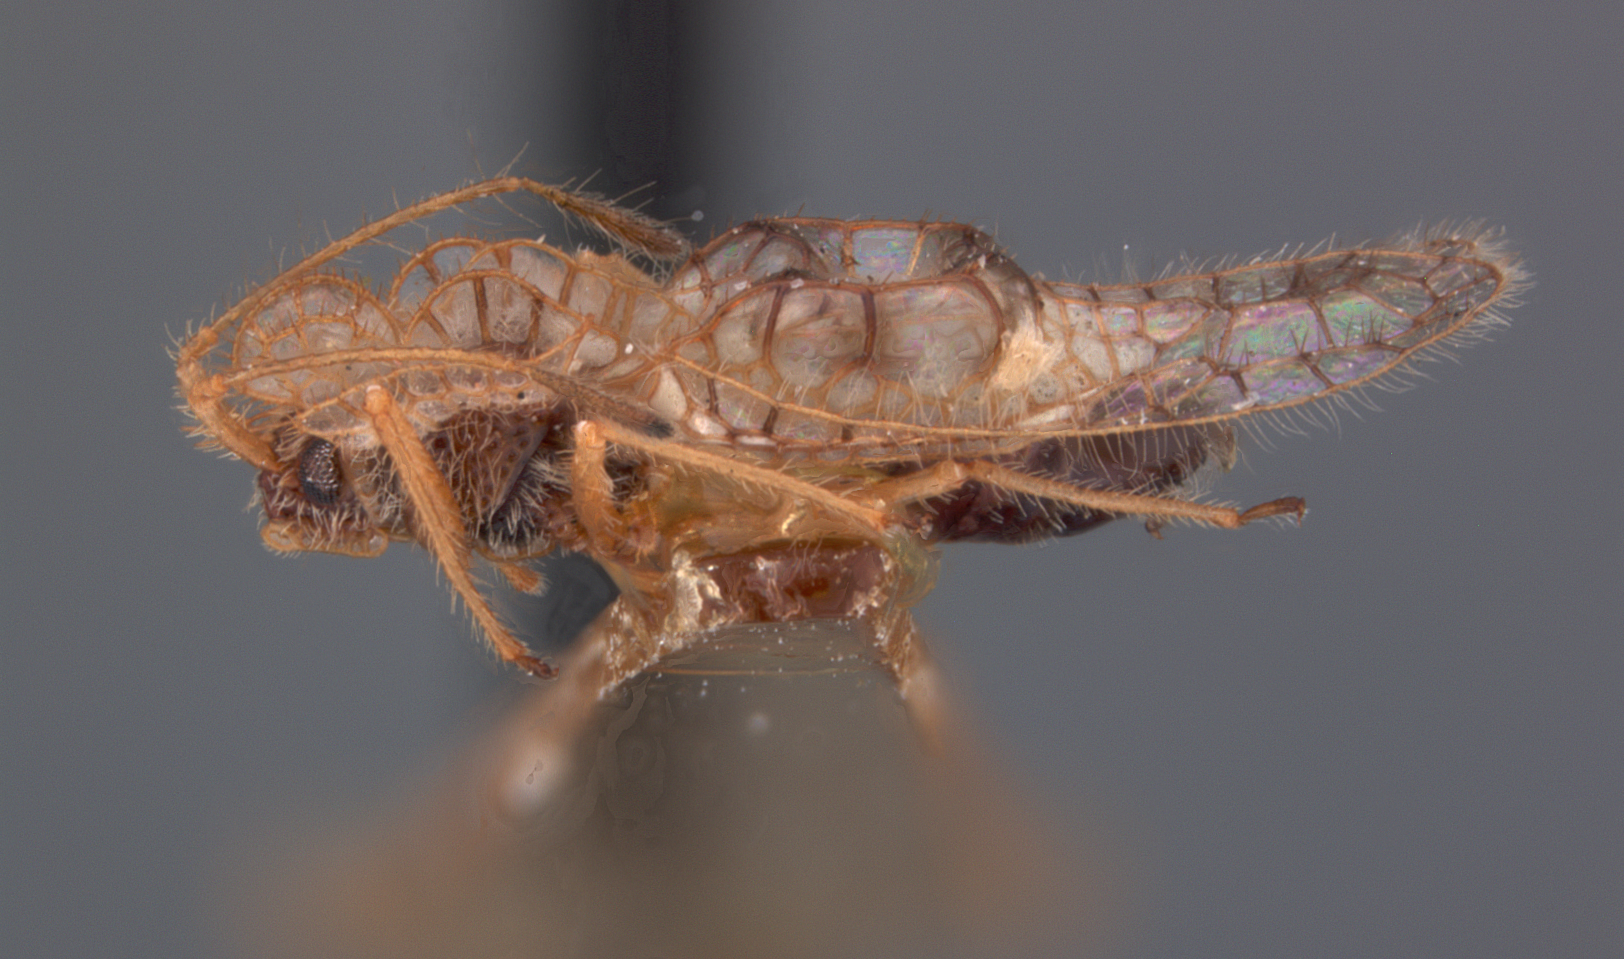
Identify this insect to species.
Leptobyrsa bruchi
